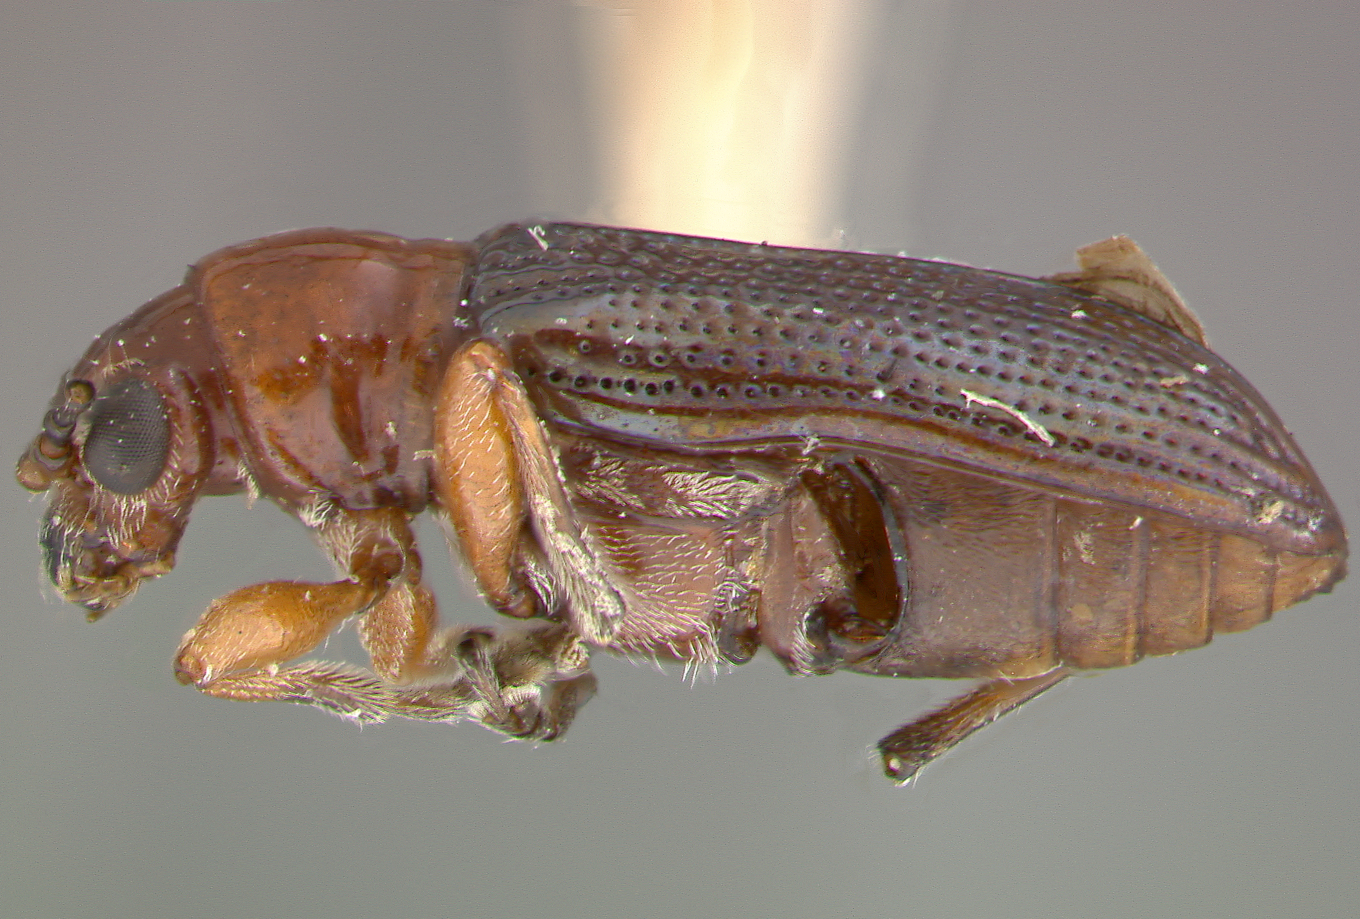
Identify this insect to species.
Oulema variabilis
